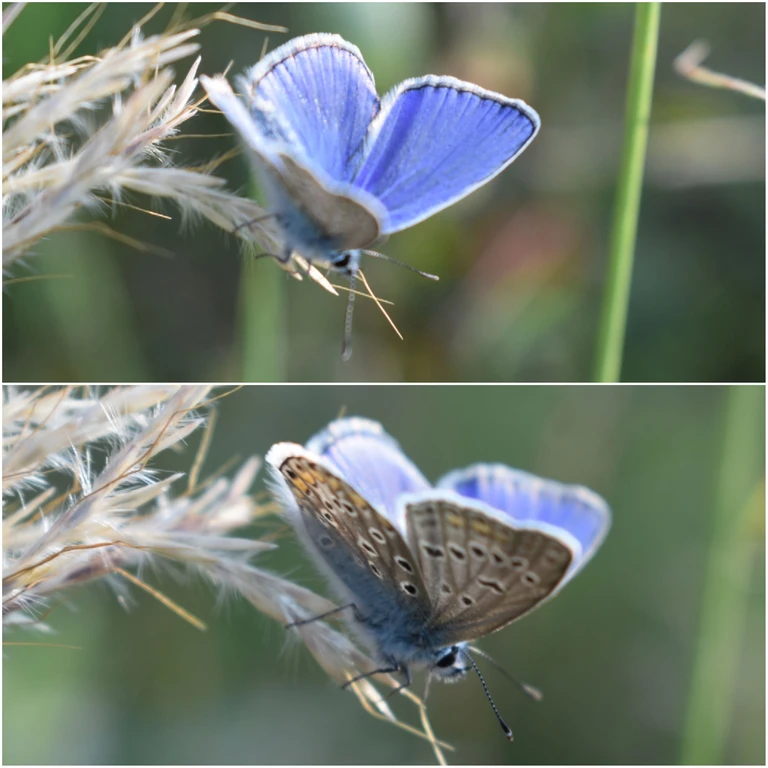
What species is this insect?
Polyommatus icarus
